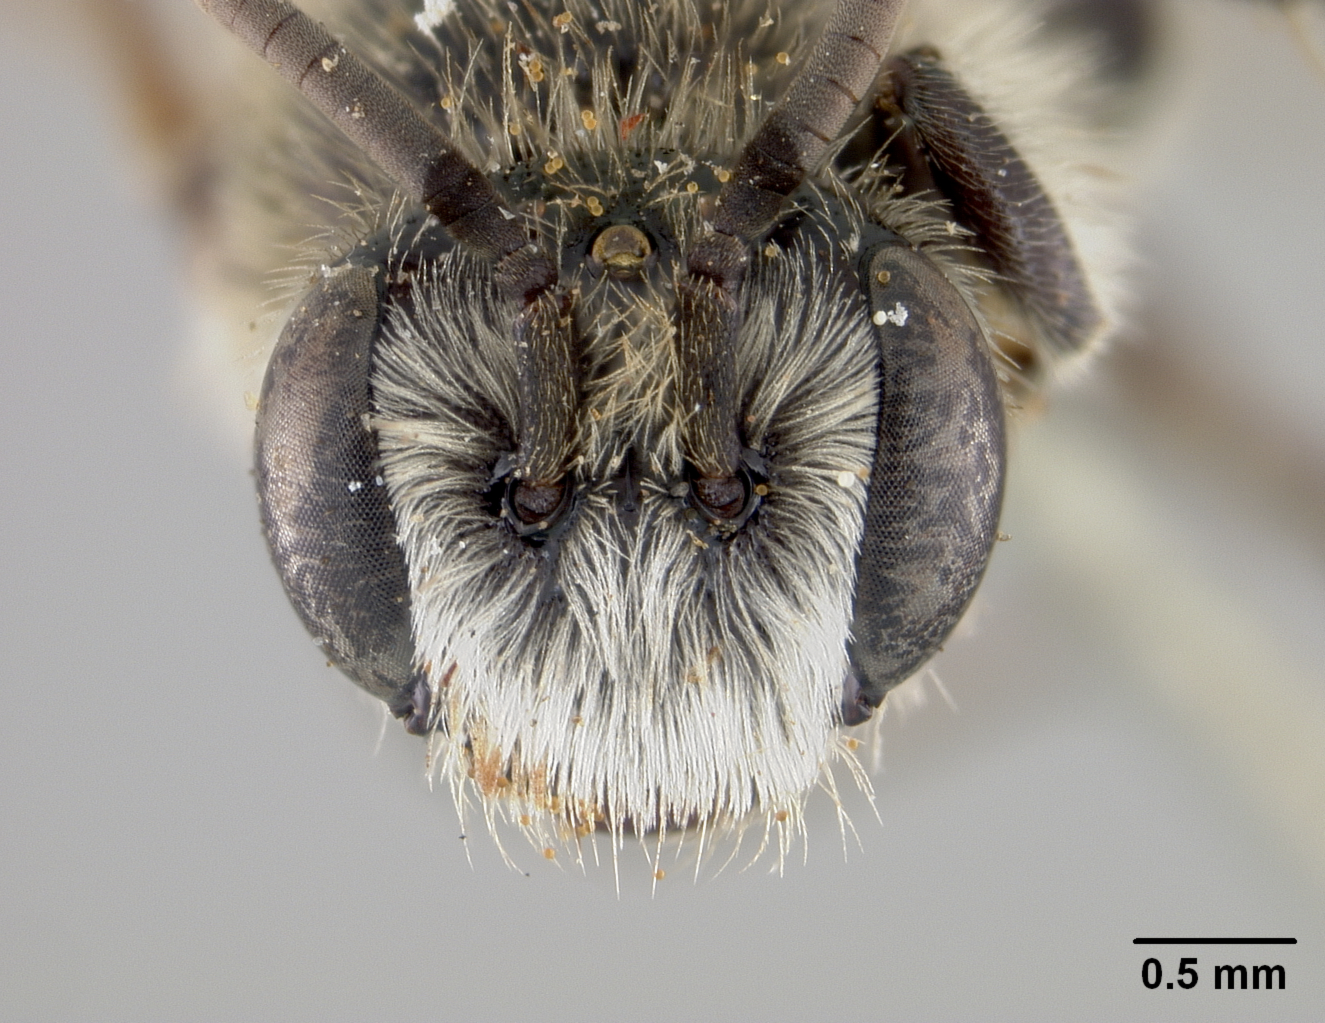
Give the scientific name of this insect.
Pasiphae leucostoma
